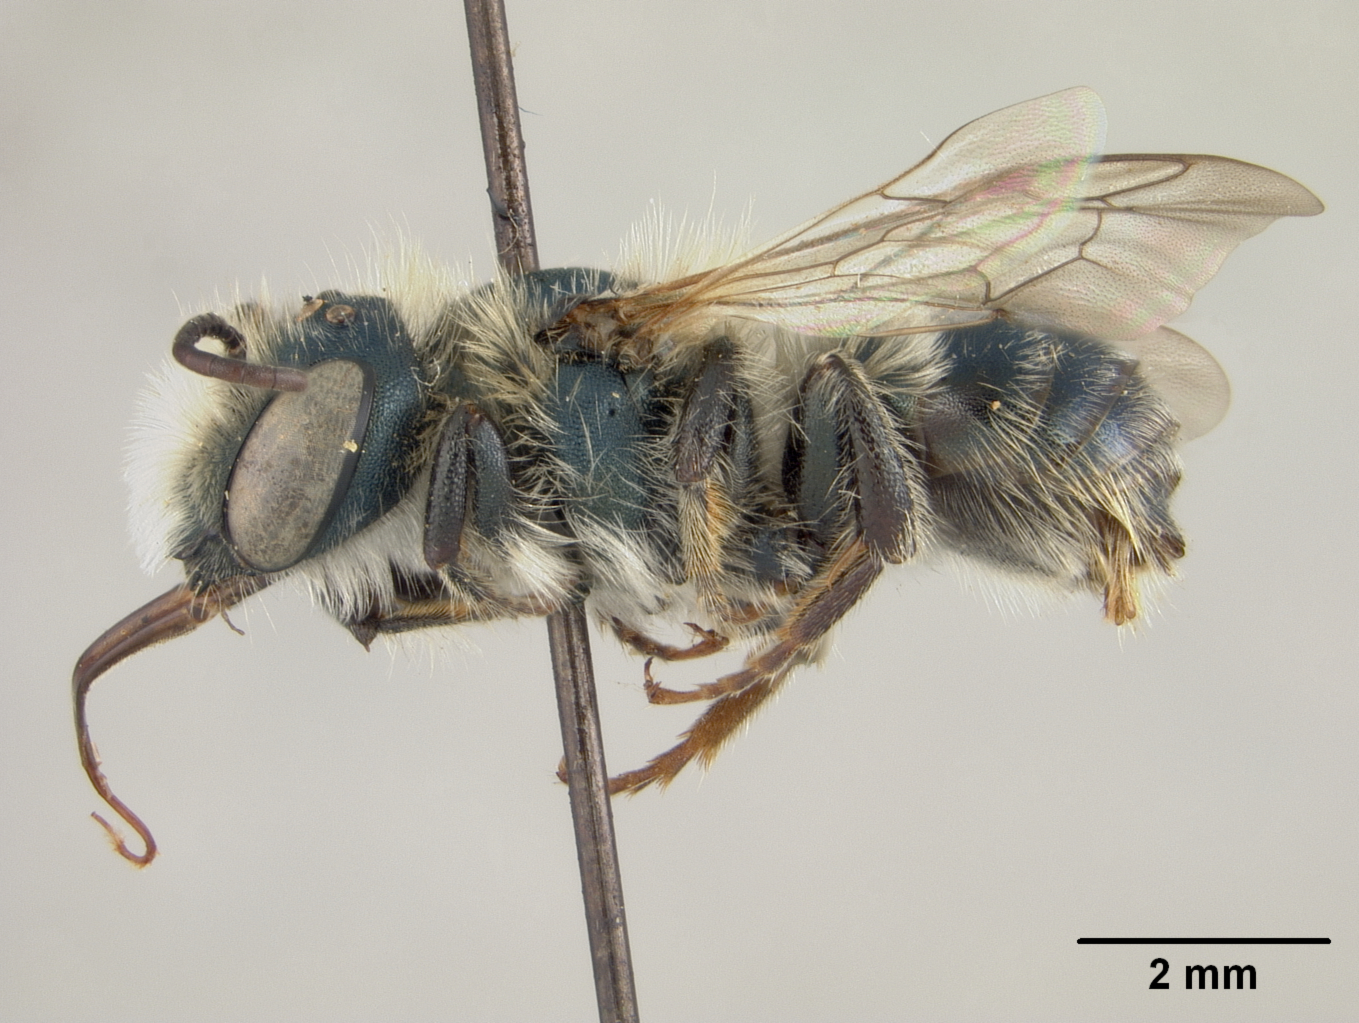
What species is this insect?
Osmia subtersa
